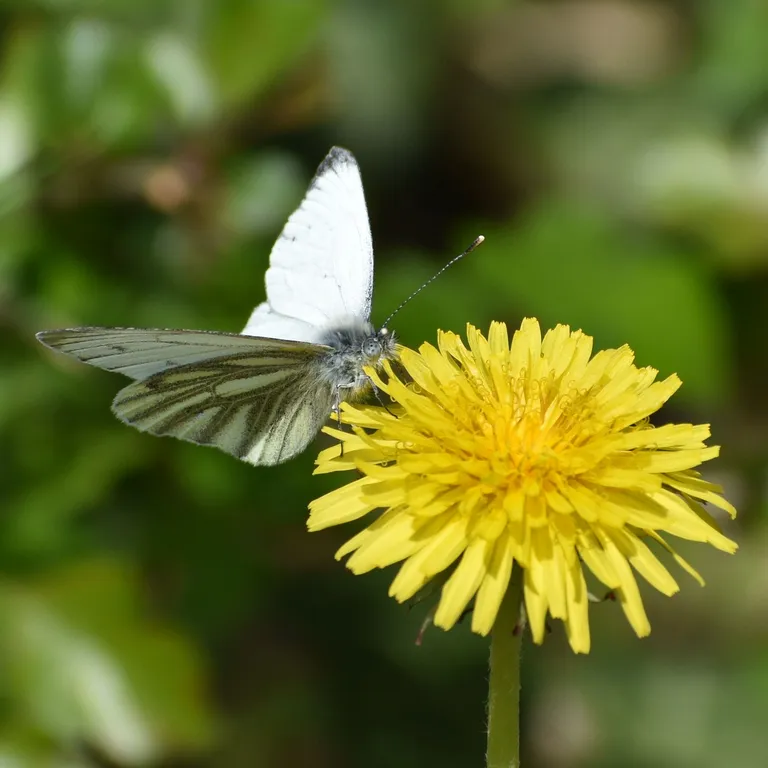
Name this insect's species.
Pieris napi
